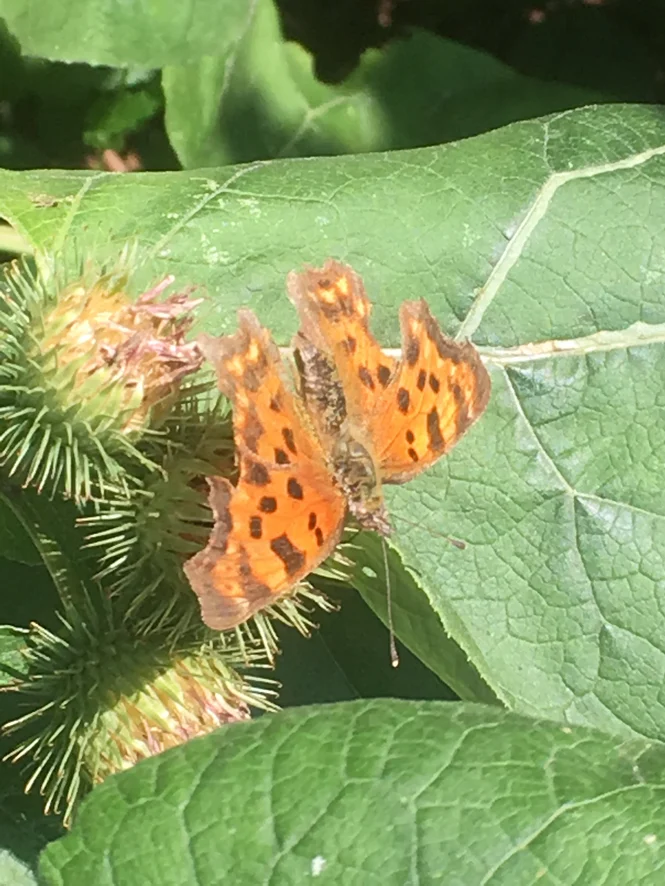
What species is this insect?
Polygonia c-album
